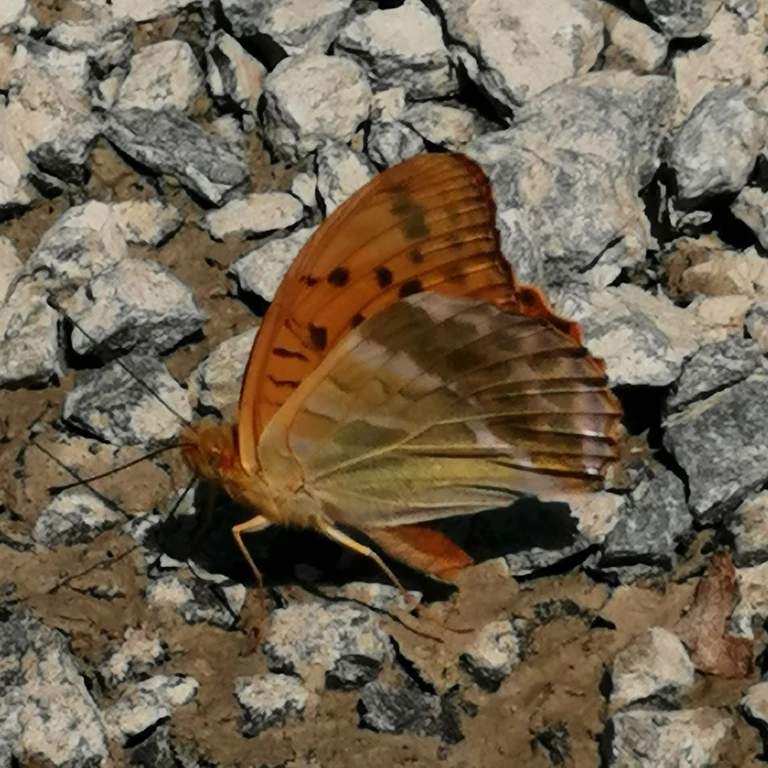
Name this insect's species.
Argynnis paphia
